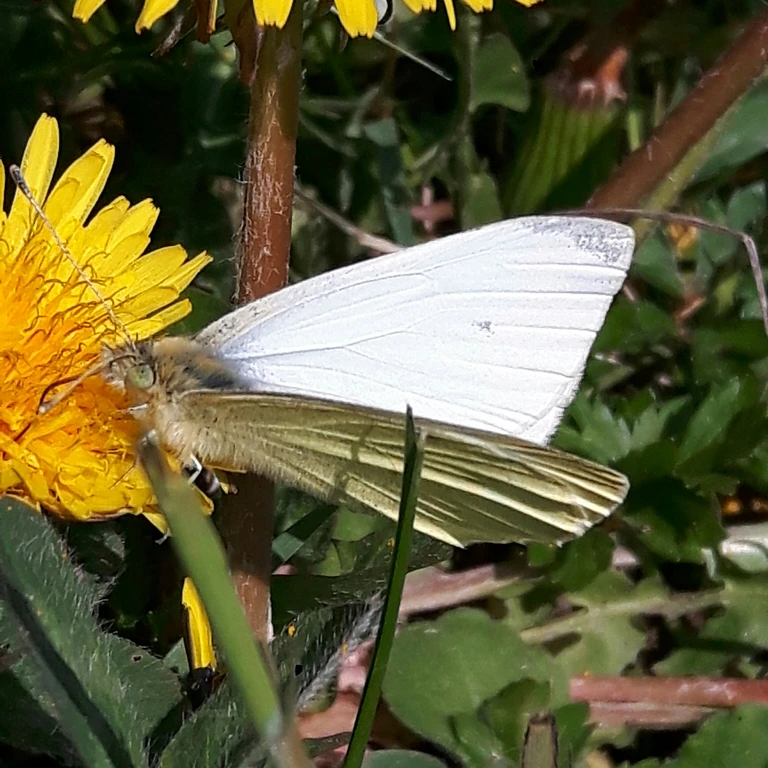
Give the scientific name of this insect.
Pieris rapae
